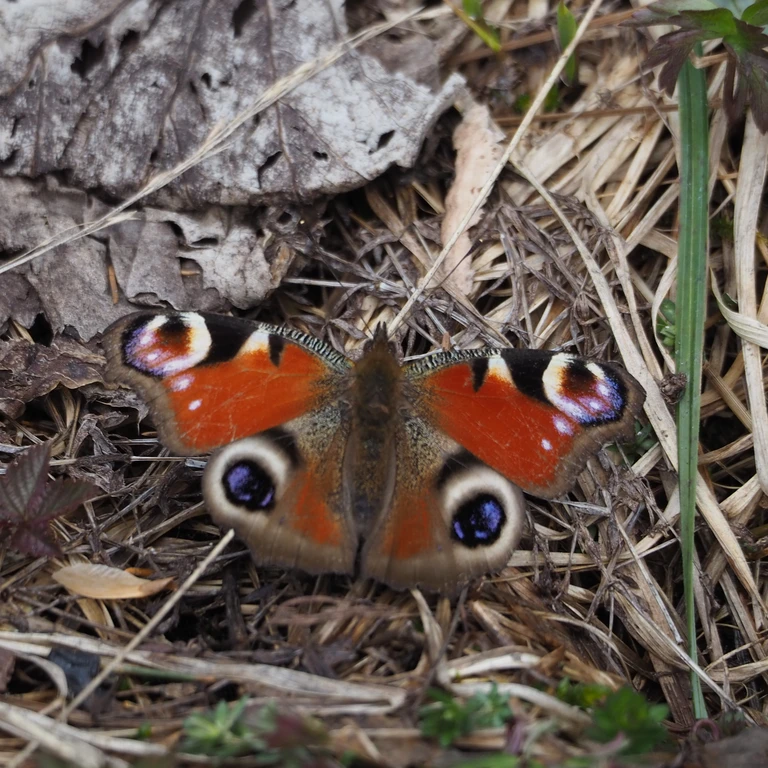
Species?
Aglais io
